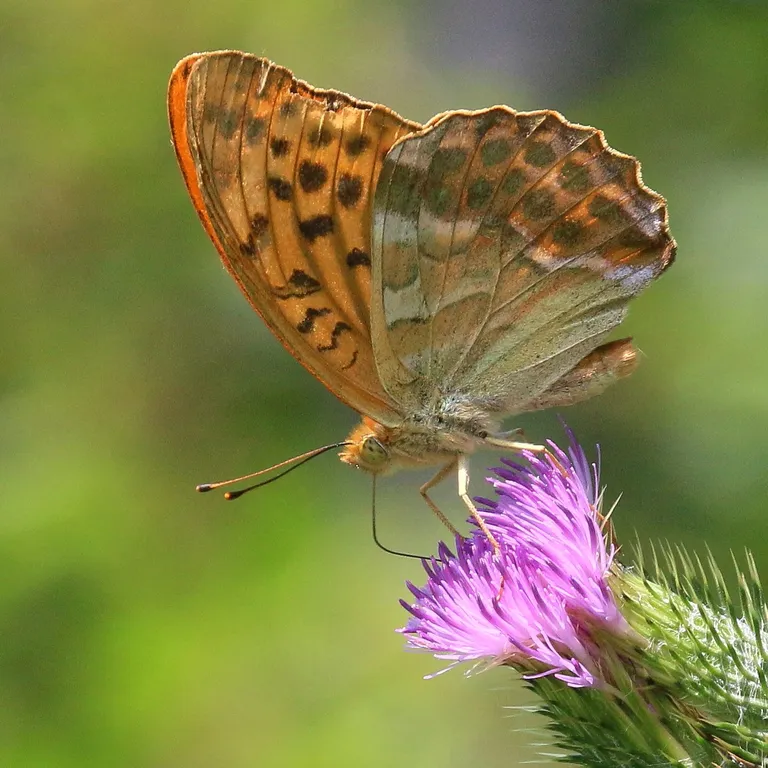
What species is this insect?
Argynnis paphia
